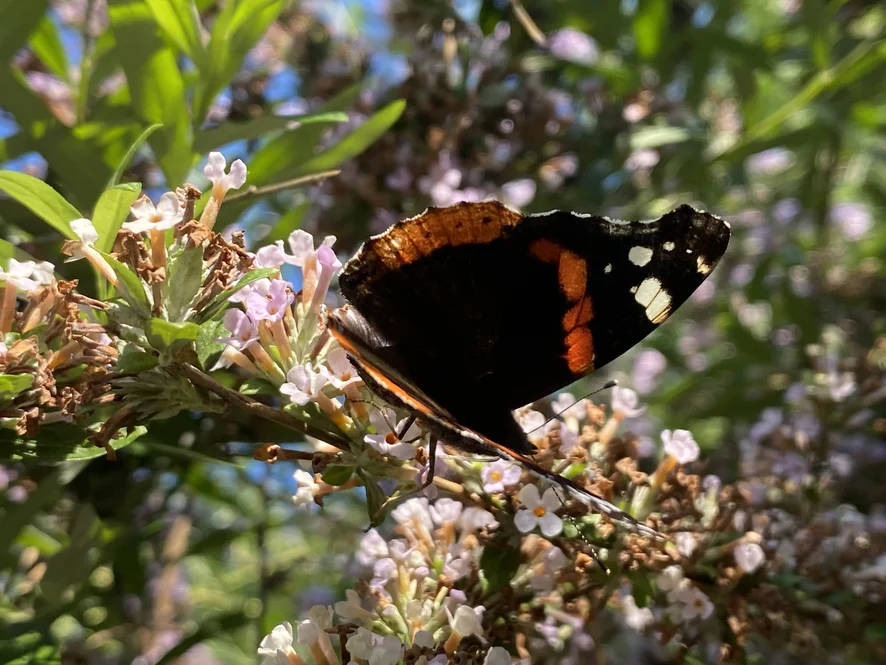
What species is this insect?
Vanessa atalanta
